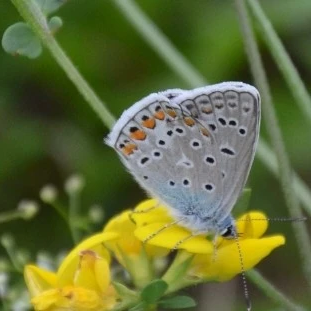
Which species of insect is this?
Polyommatus icarus
